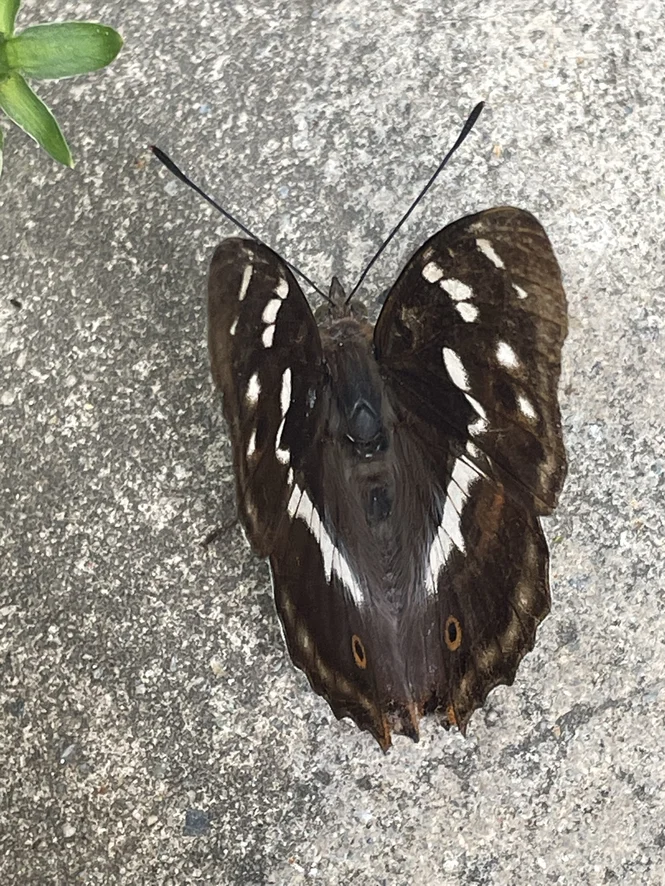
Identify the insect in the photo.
Apatura iris
